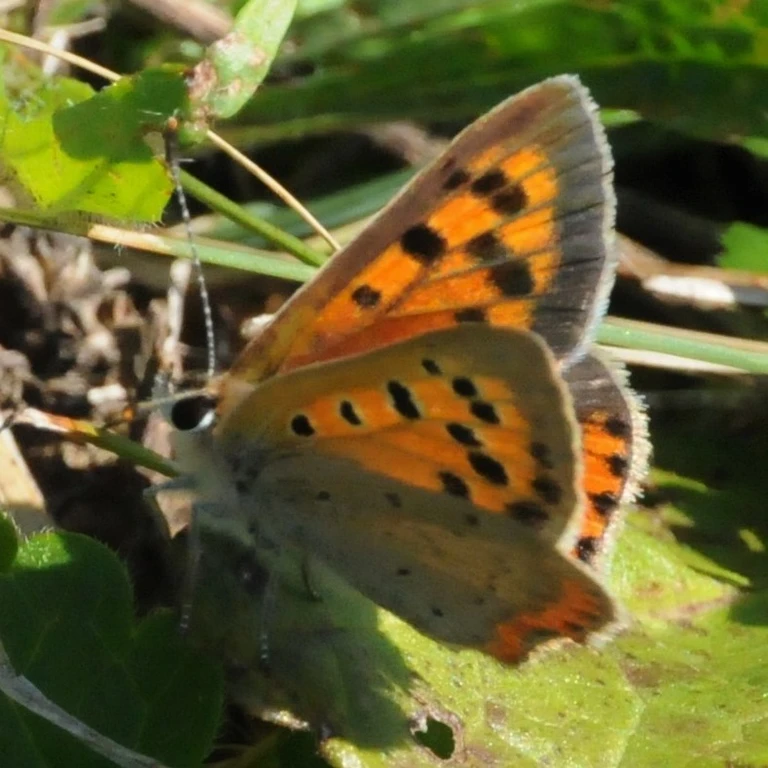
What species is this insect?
Lycaena phlaeas
